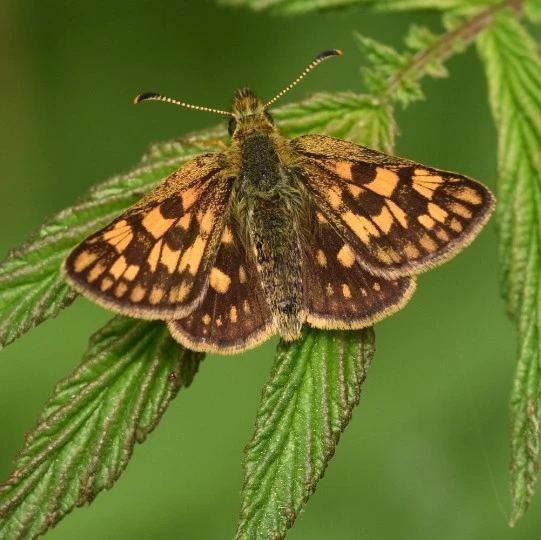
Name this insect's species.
Carterocephalus palaemon
